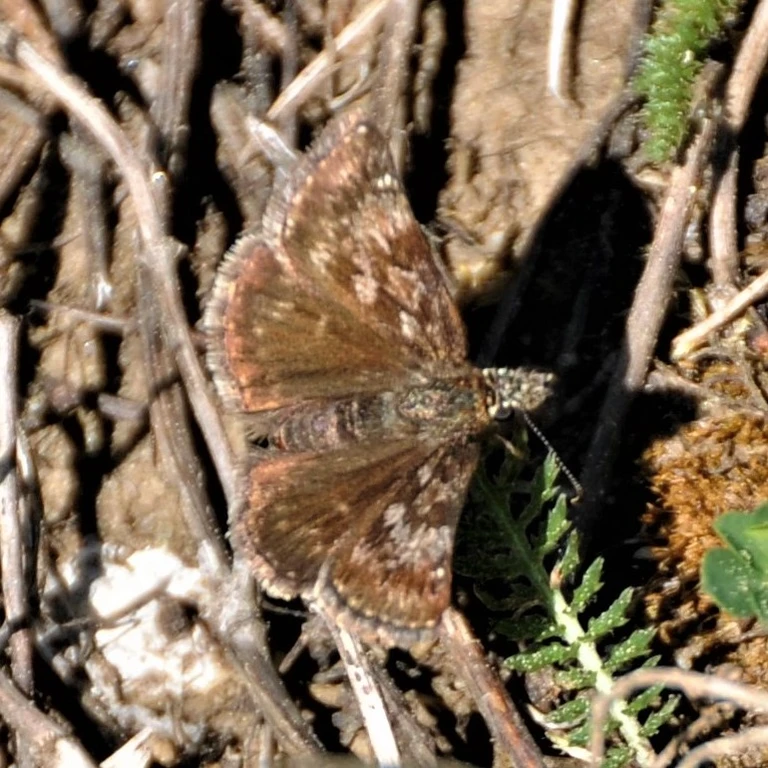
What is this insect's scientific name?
Erynnis tages
